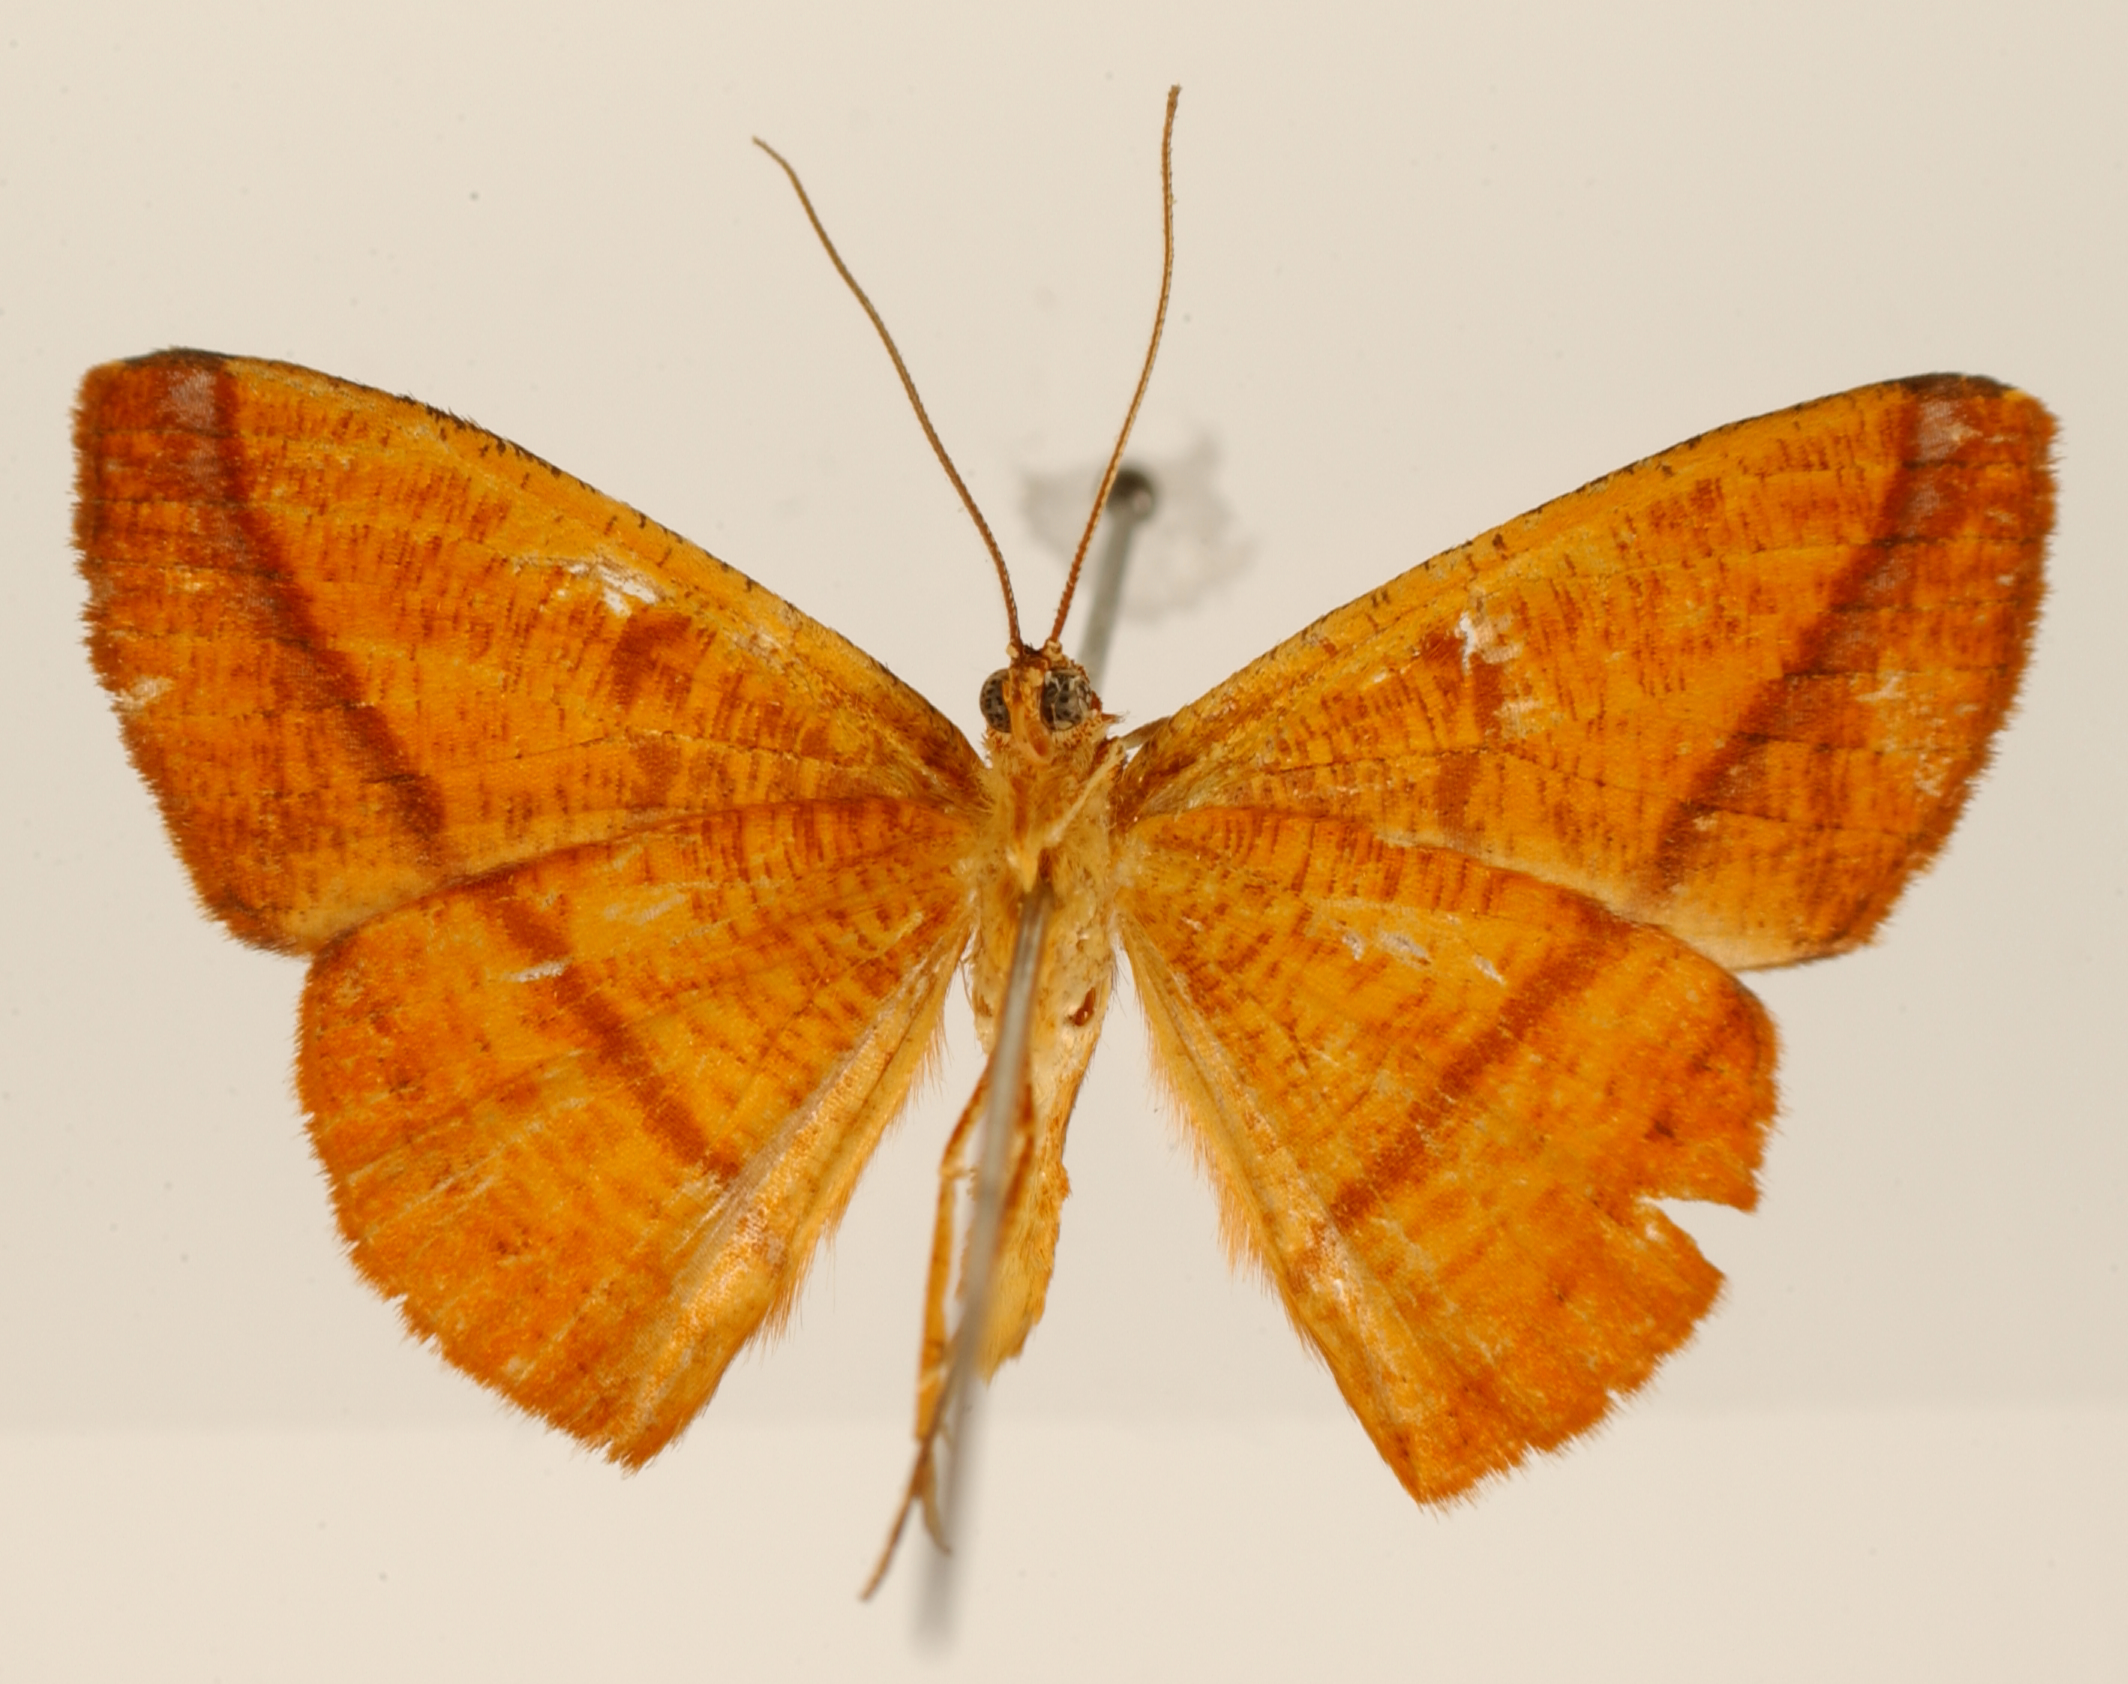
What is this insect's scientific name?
Pyrinia praefulvata
